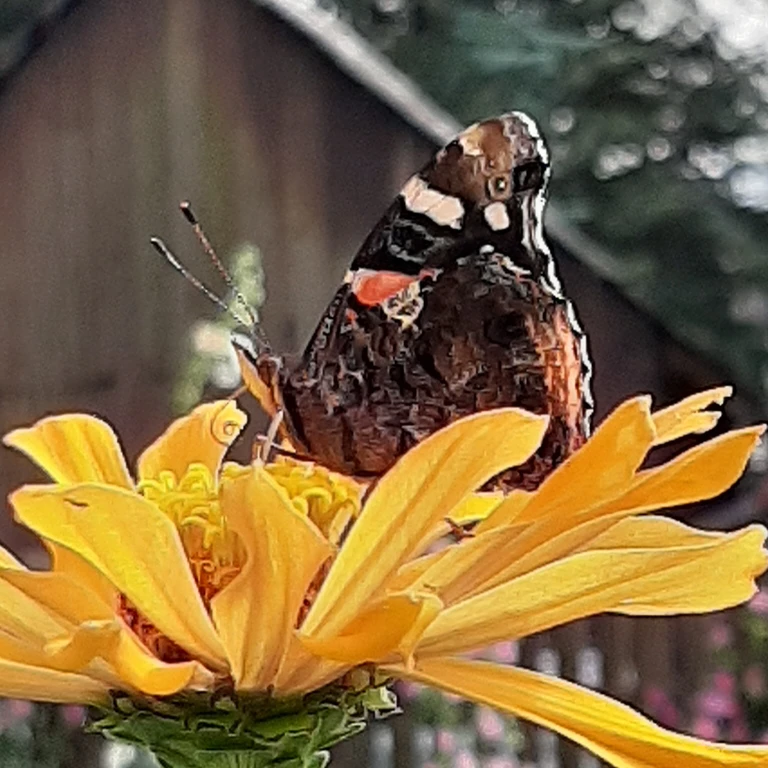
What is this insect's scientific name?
Vanessa atalanta
